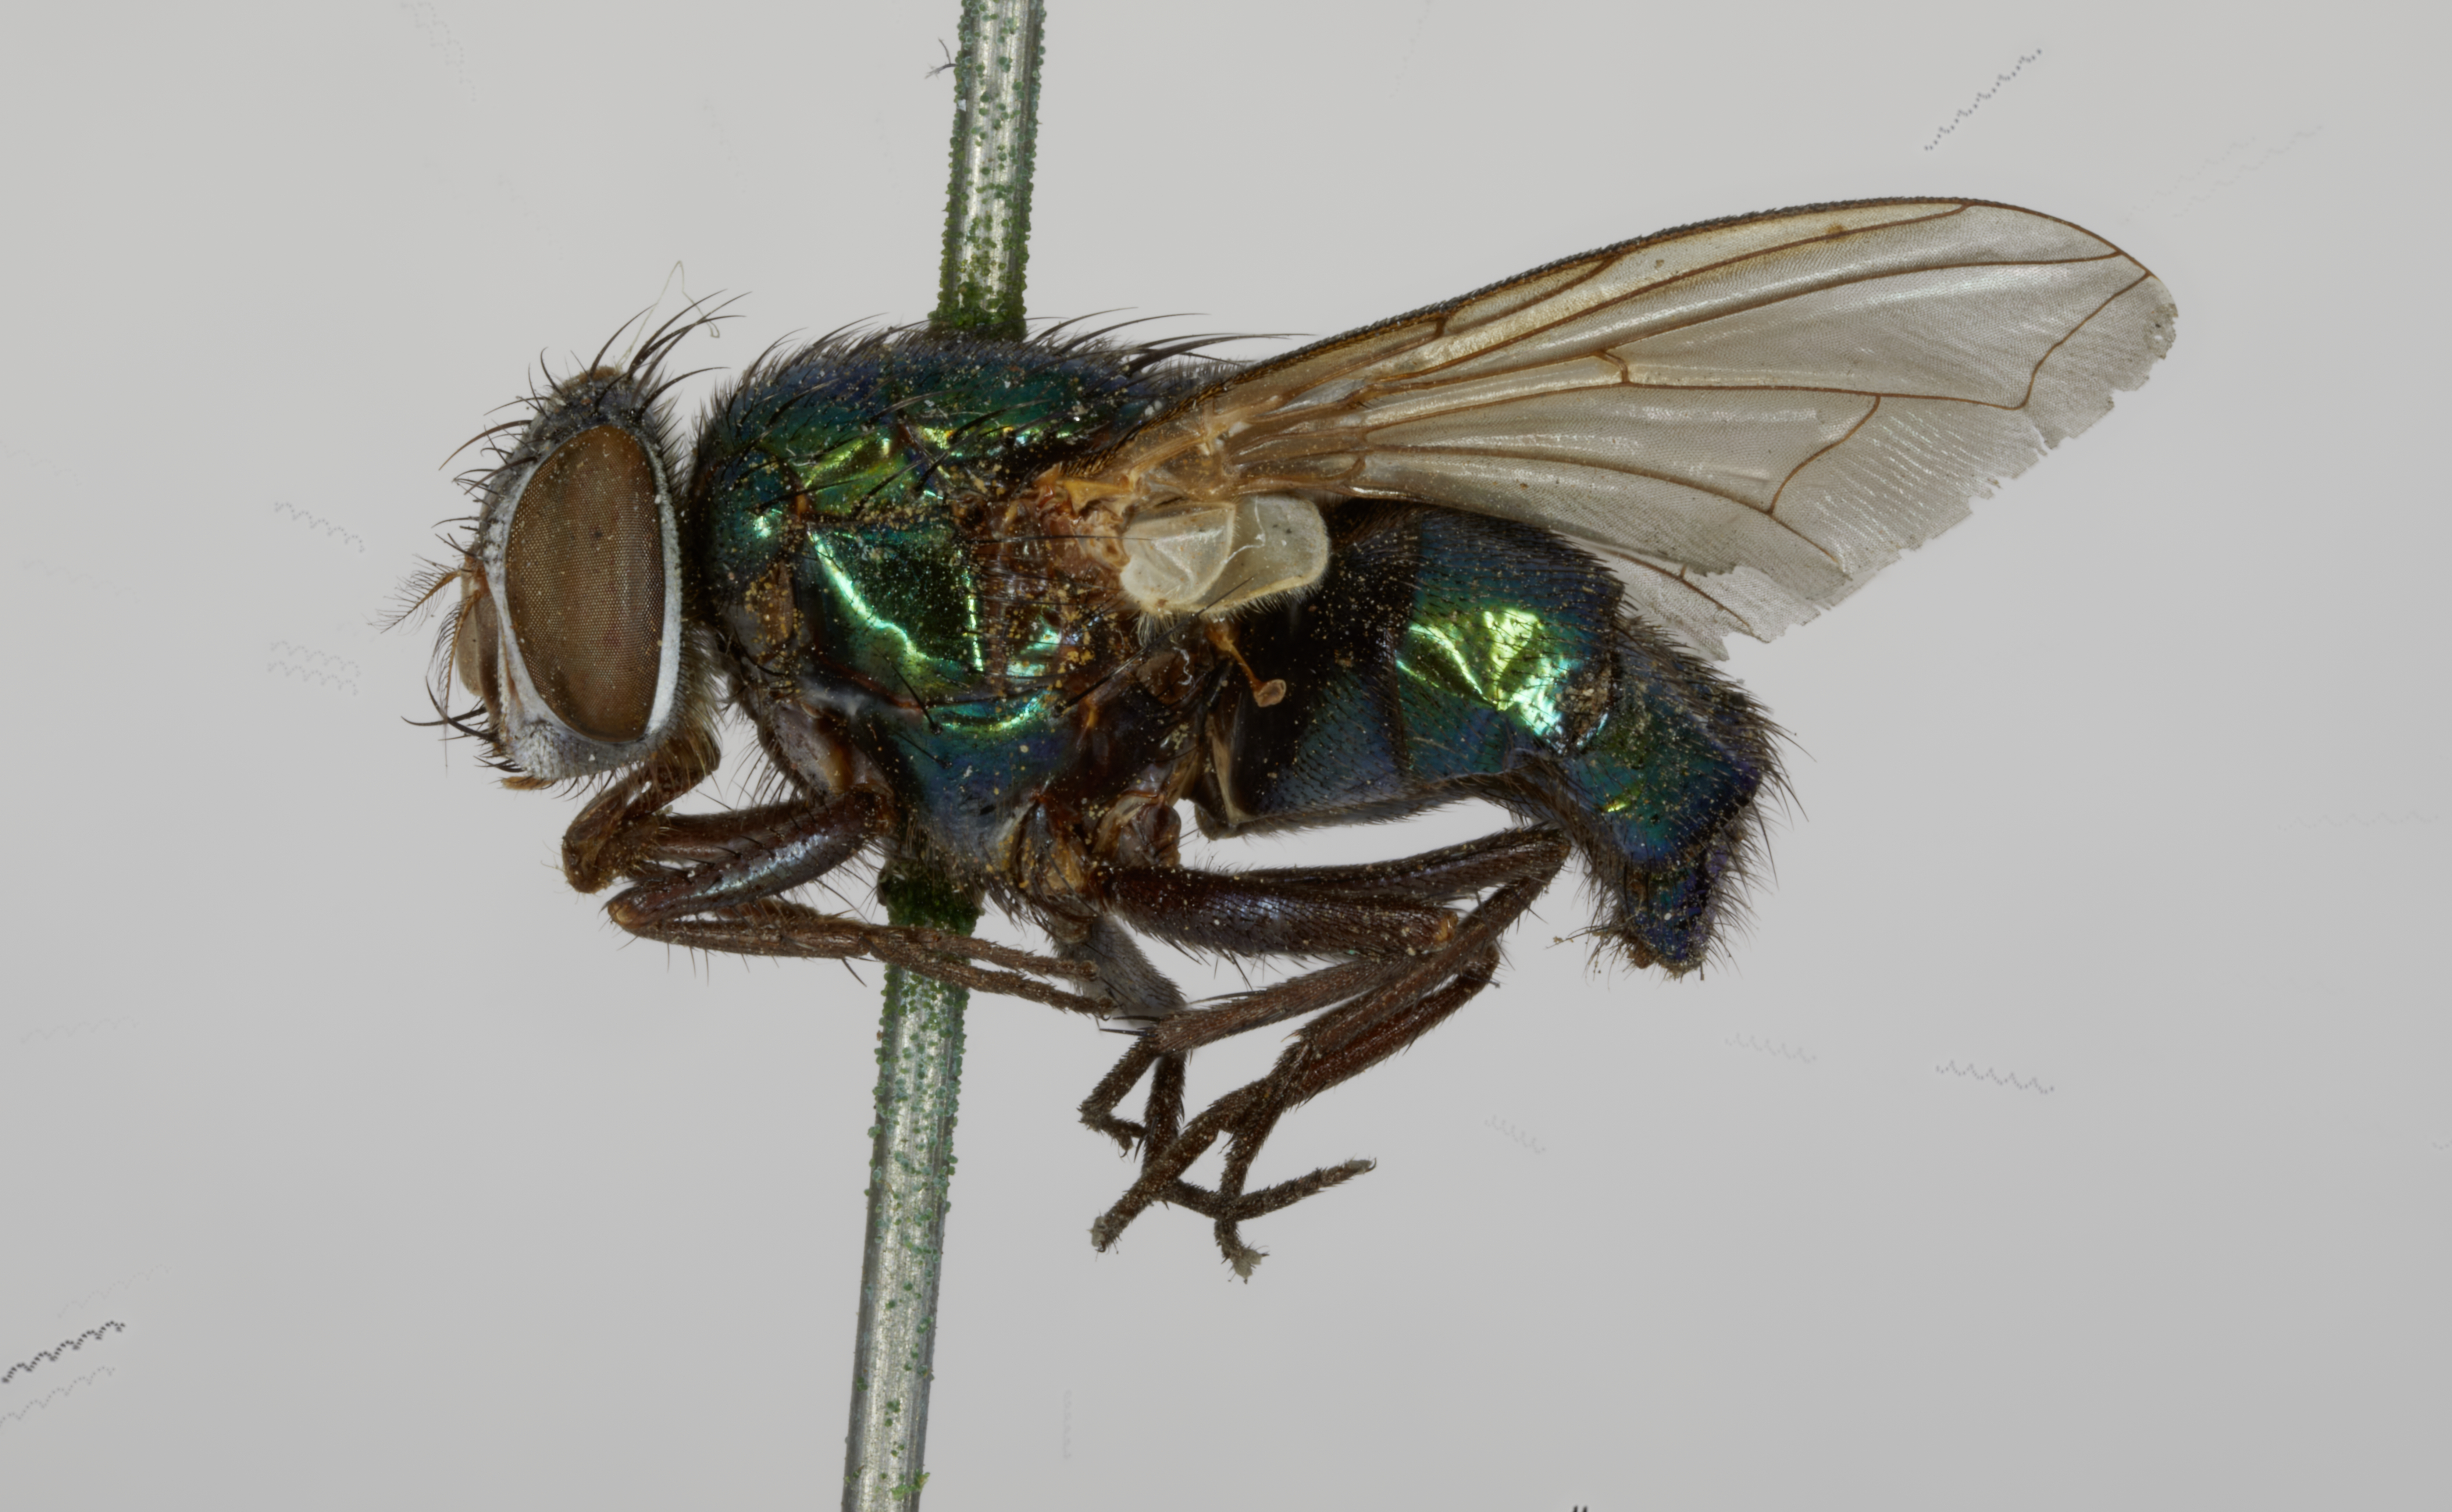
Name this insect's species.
Phaenicia coeruleiviridis (also Lucilia australis)
